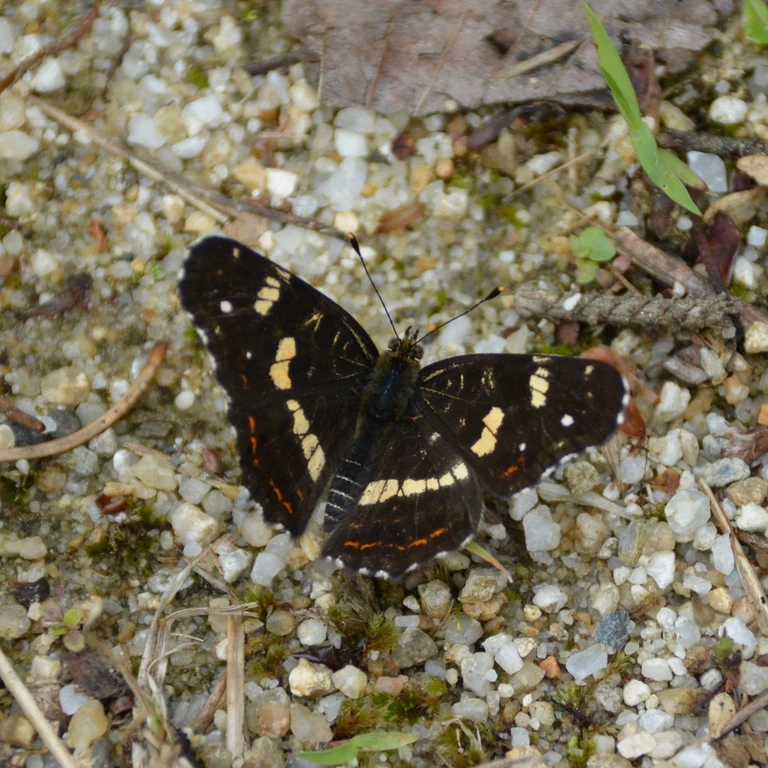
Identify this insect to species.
Araschnia levana
